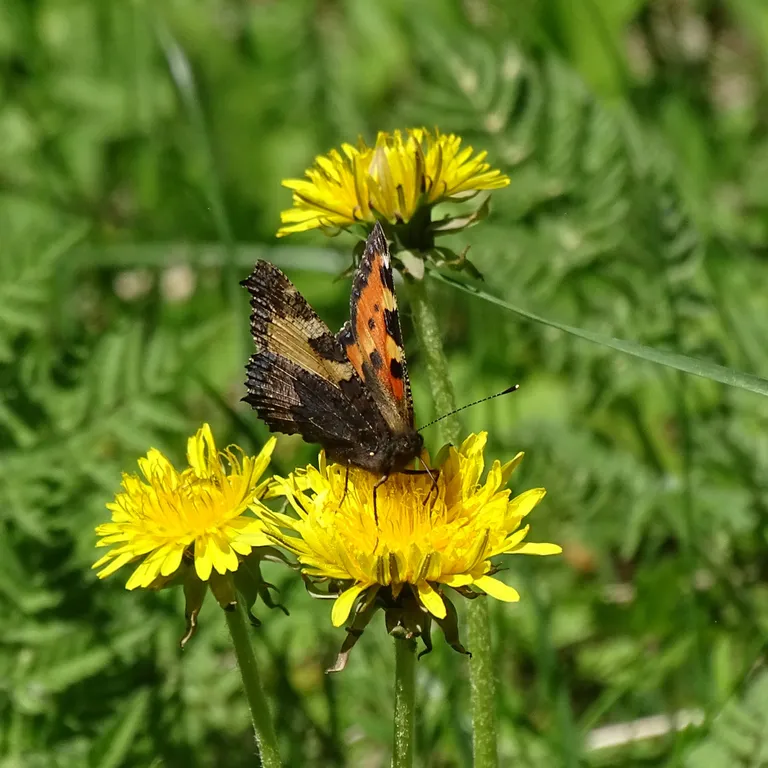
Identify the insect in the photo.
Aglais urticae
